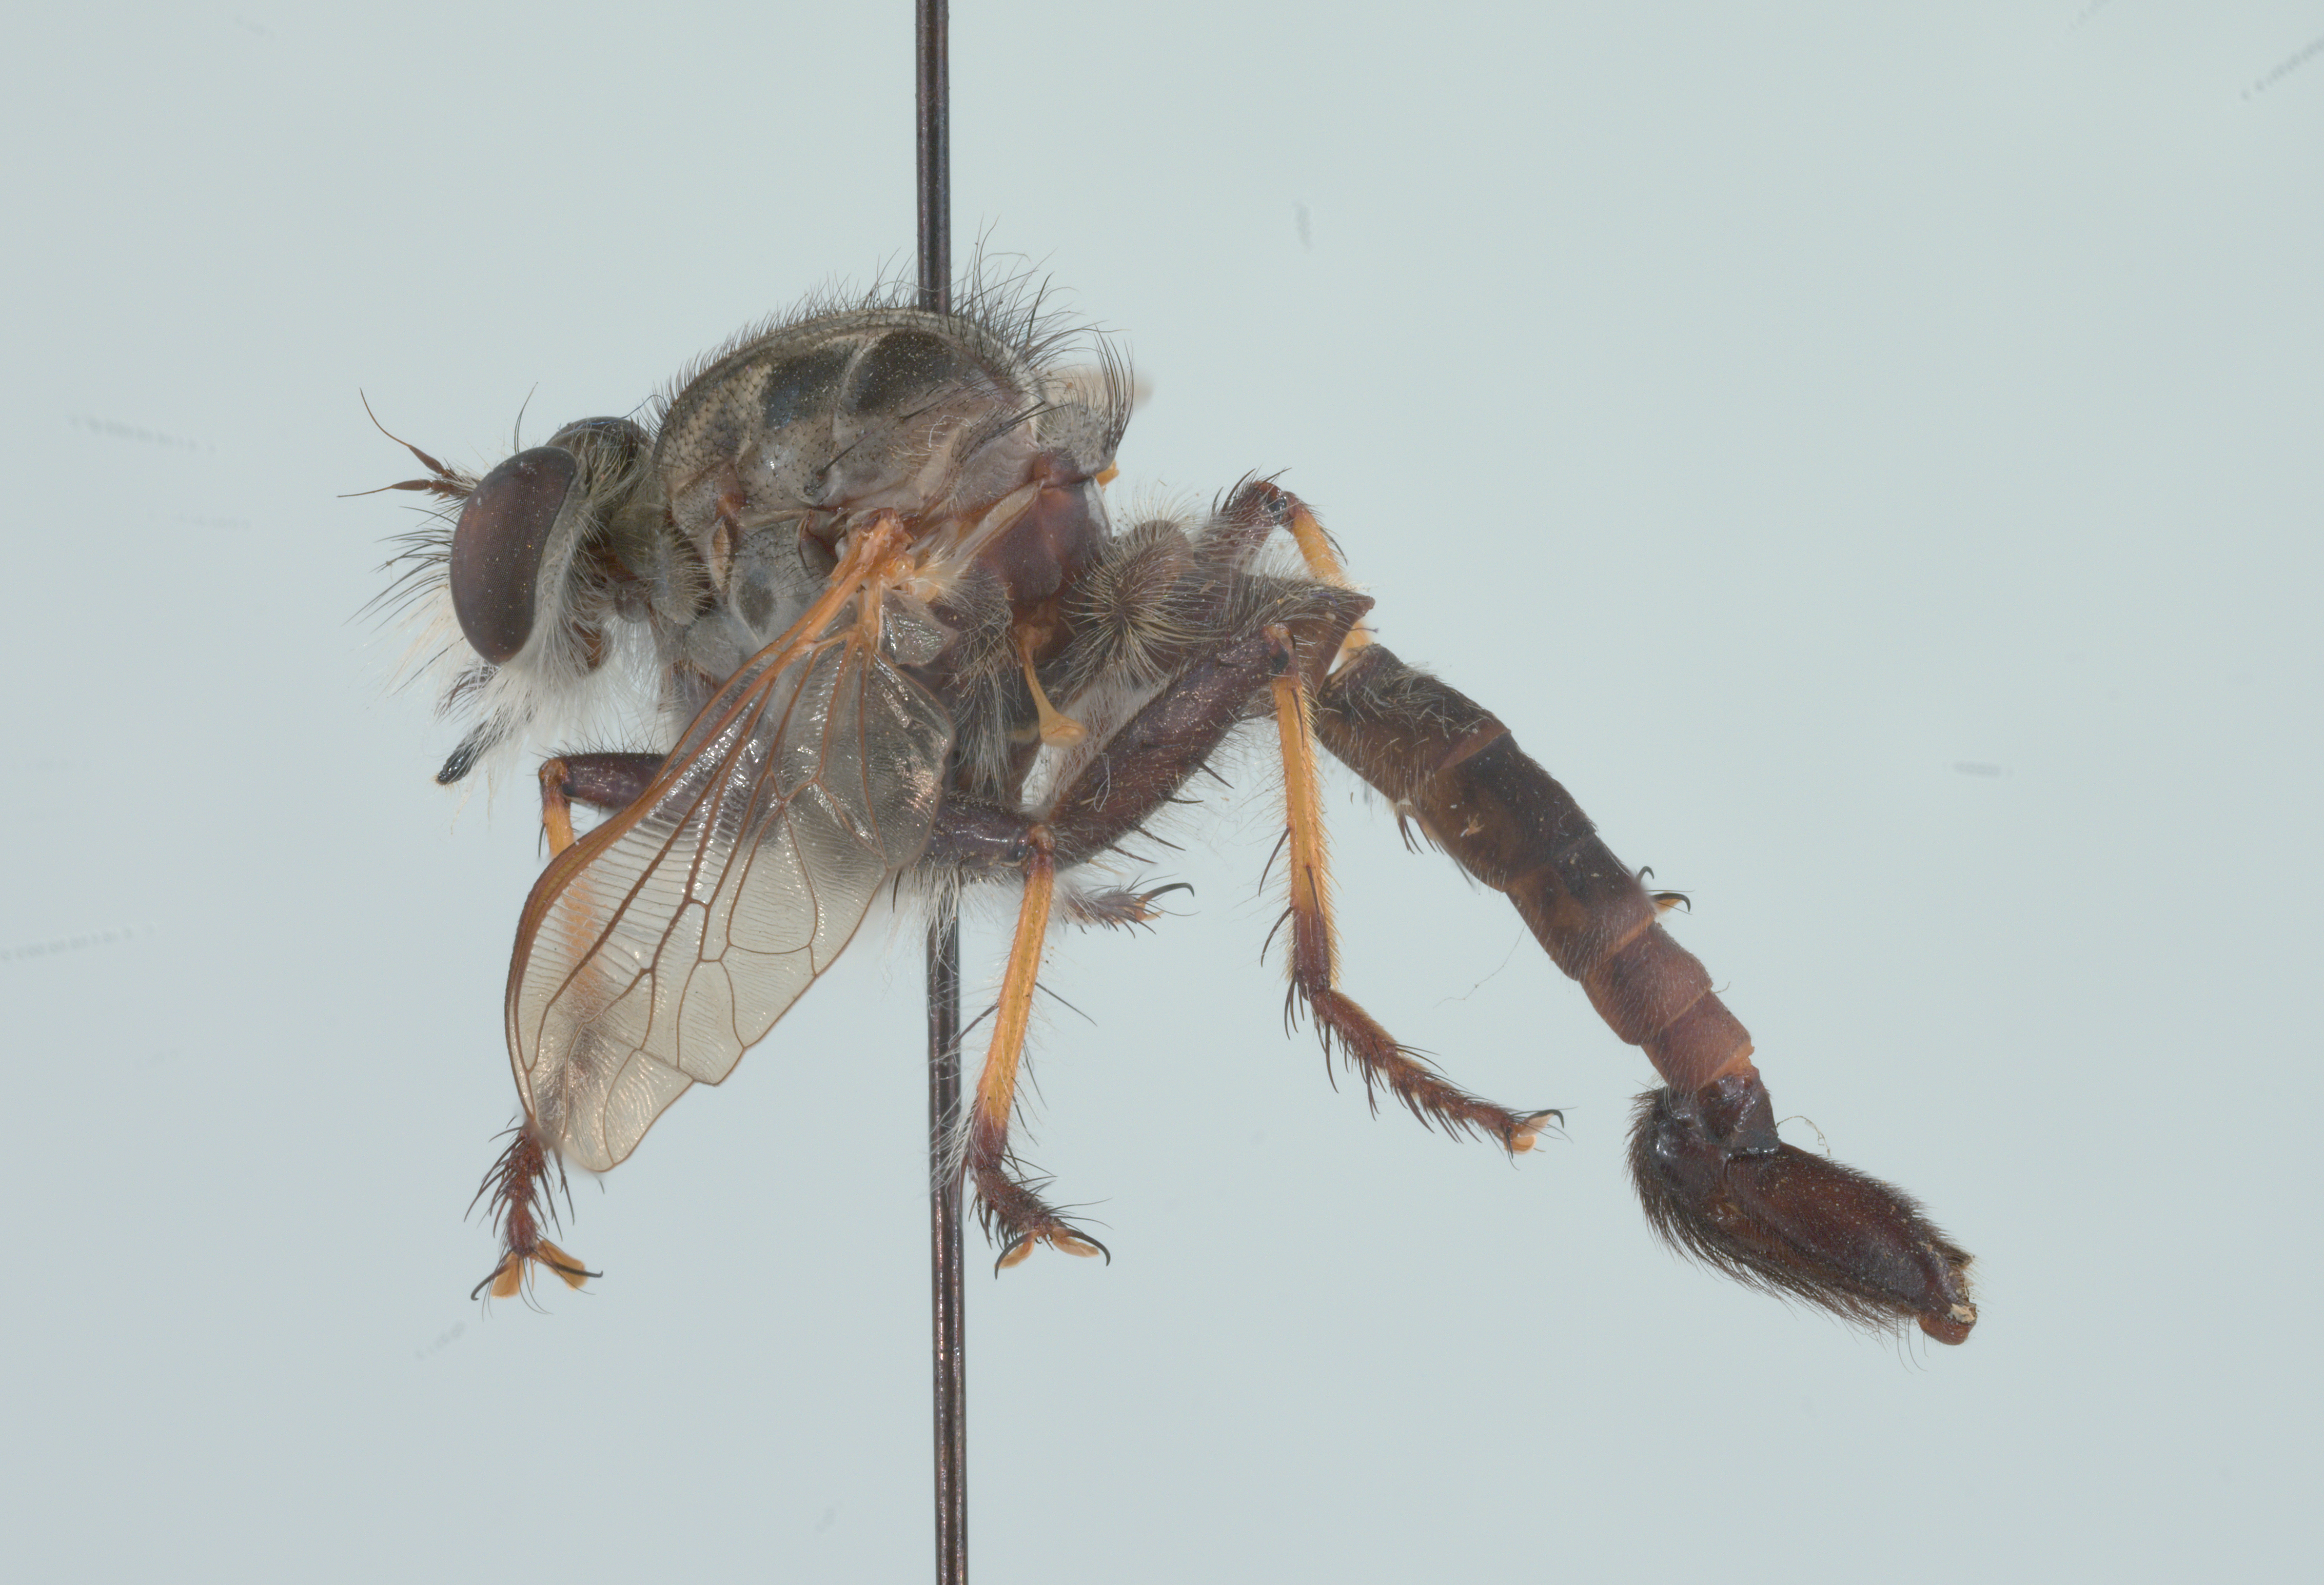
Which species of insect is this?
Efferia stylata
